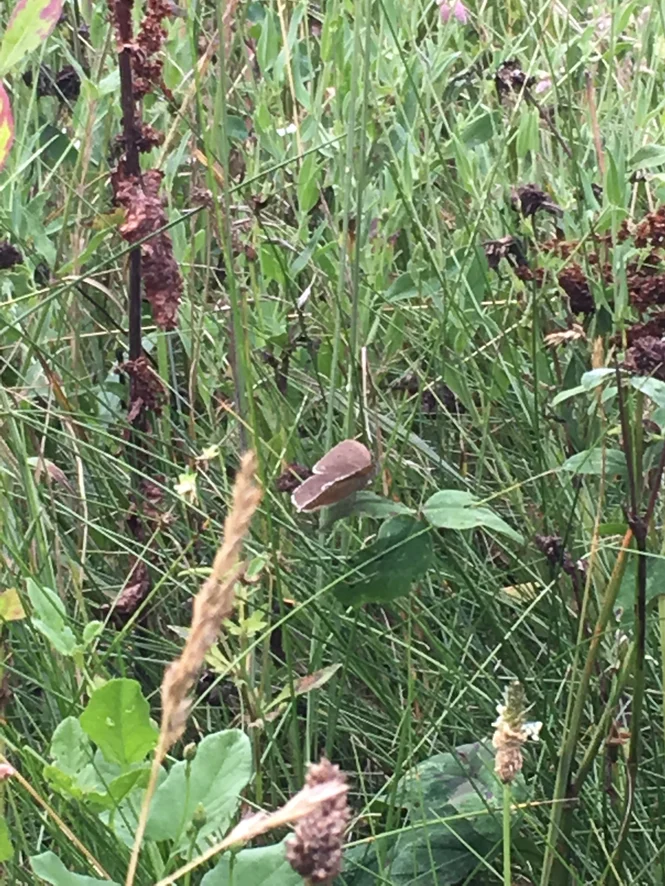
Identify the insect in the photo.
Aphantopus hyperantus
